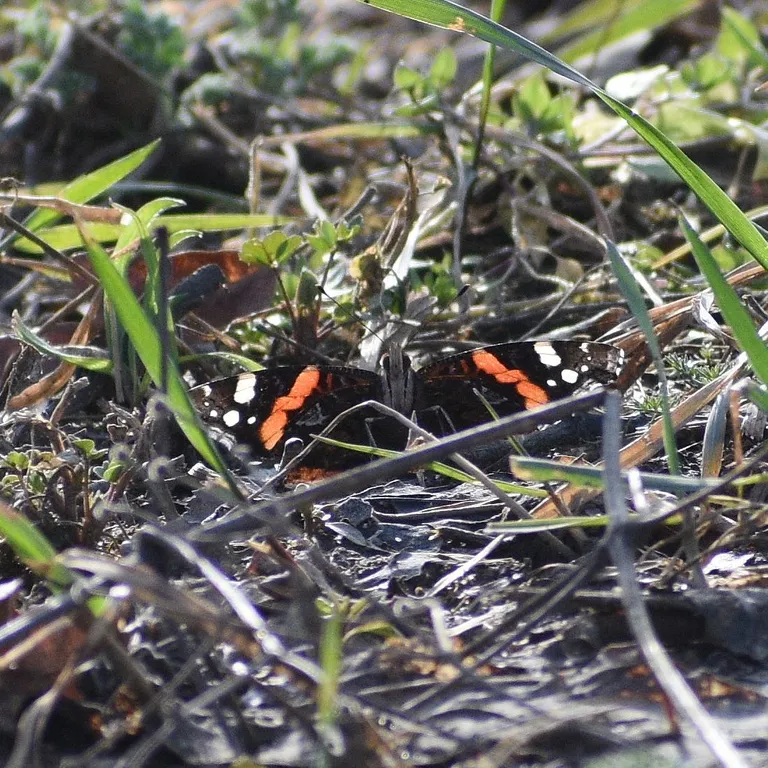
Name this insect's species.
Vanessa atalanta
